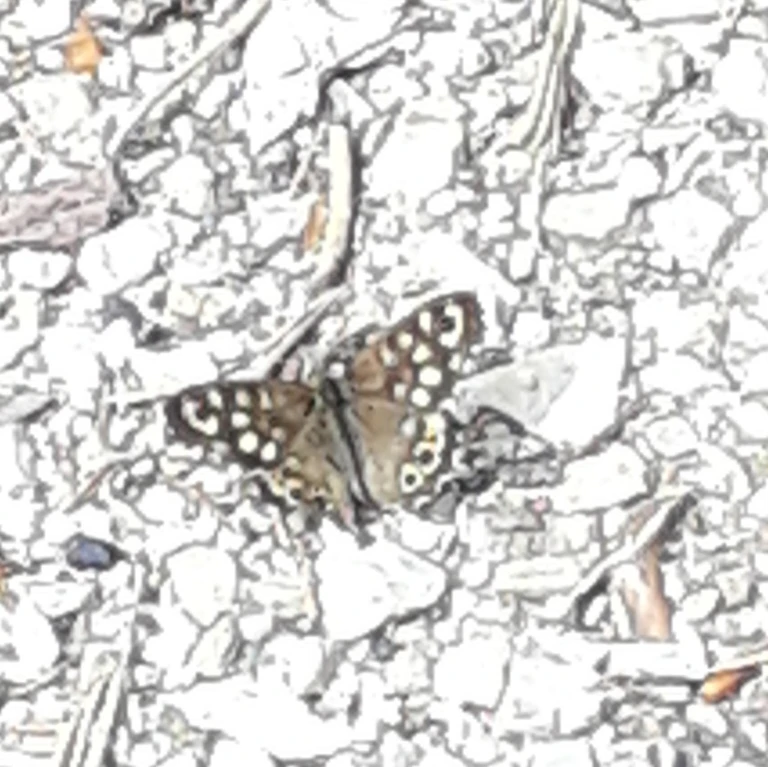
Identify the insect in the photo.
Pararge aegeria
